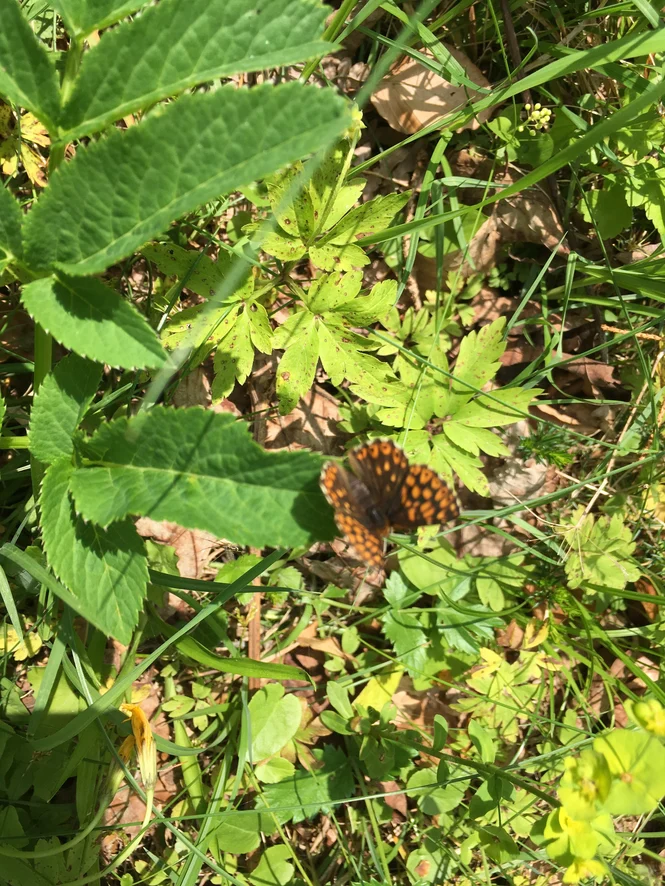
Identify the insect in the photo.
Hamearis lucina
